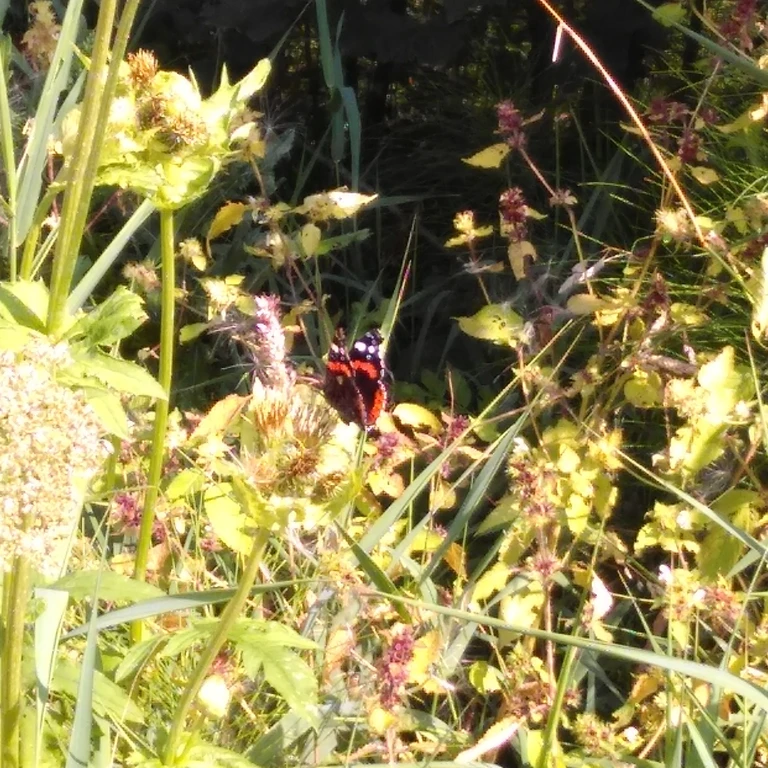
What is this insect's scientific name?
Vanessa atalanta
